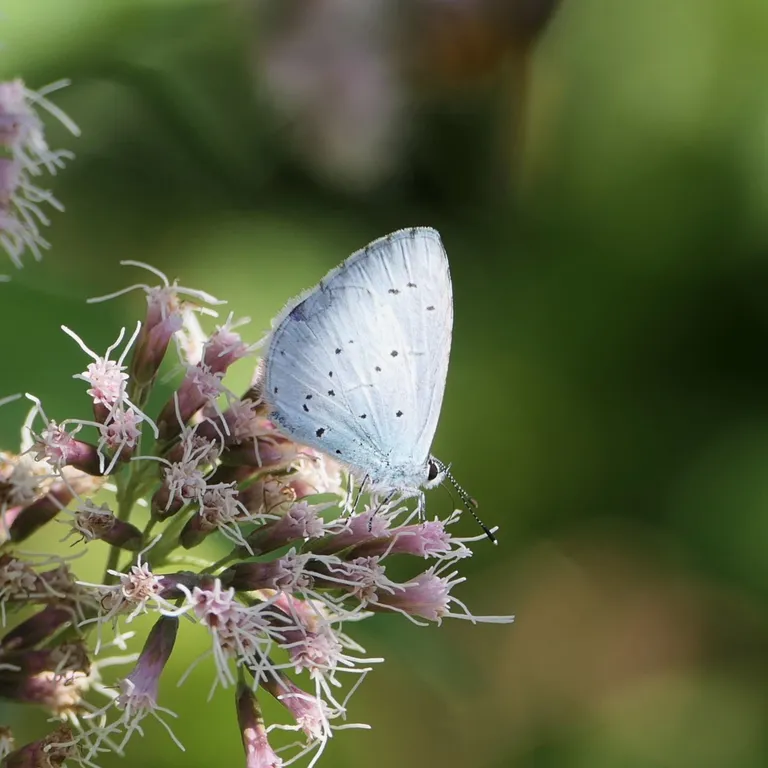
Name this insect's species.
Celastrina argiolus
